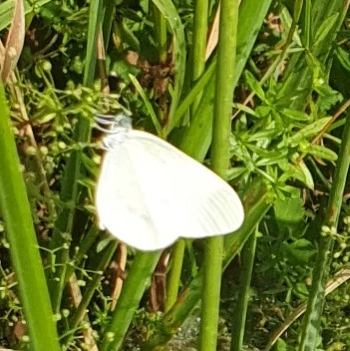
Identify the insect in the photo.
Leptidea sinapis/juvernica
